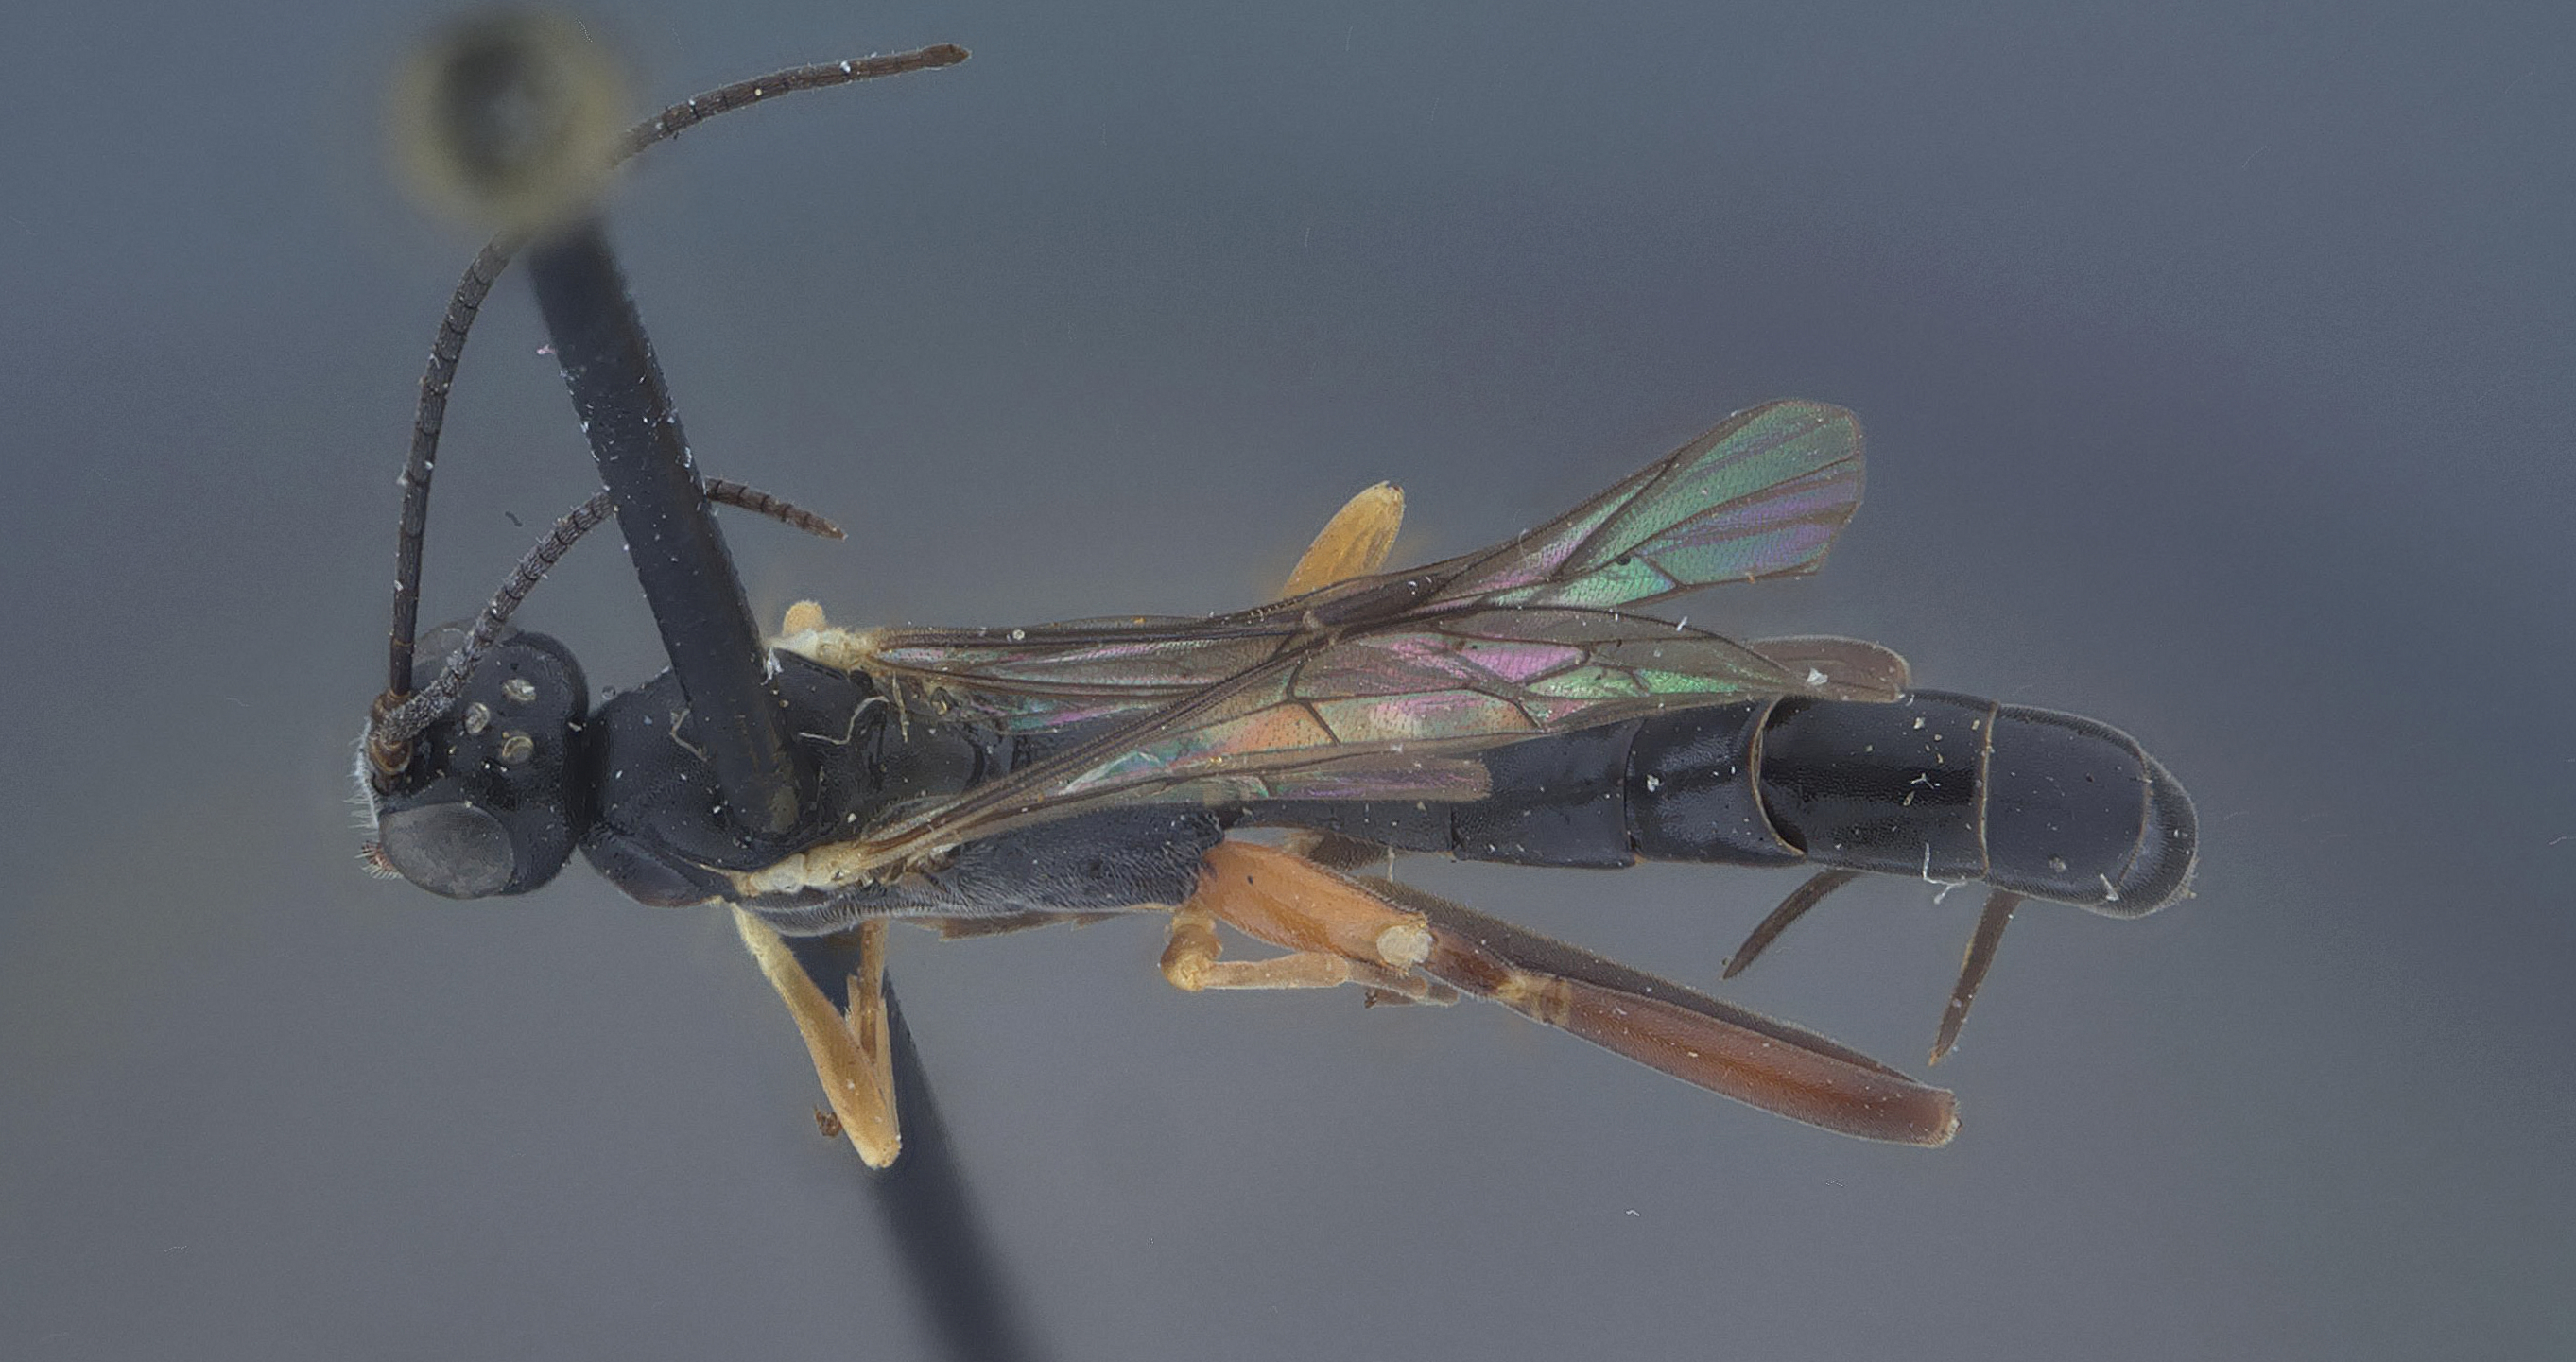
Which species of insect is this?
Poemenia americana
